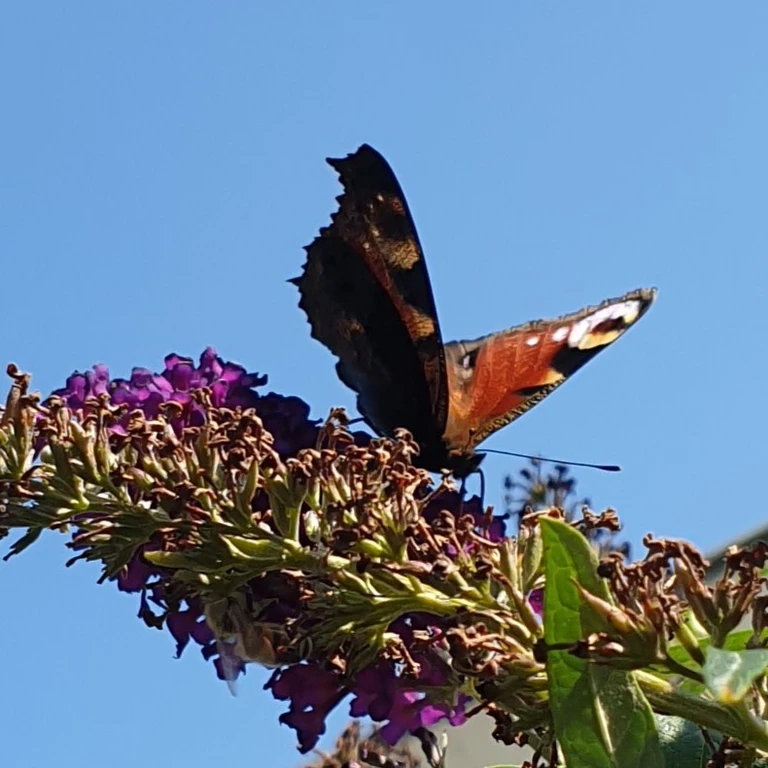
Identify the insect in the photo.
Aglais io
